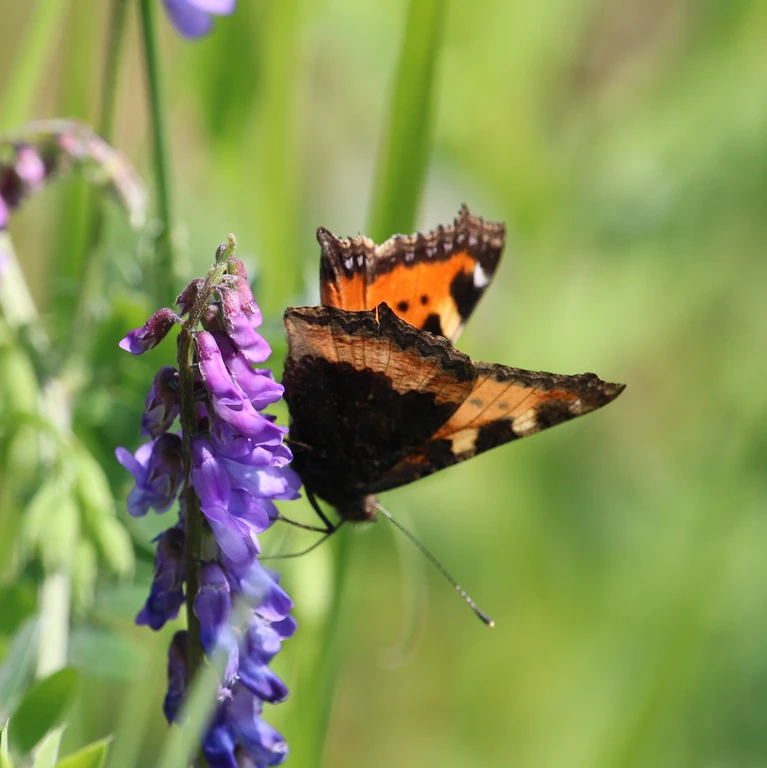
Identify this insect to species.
Aglais urticae
